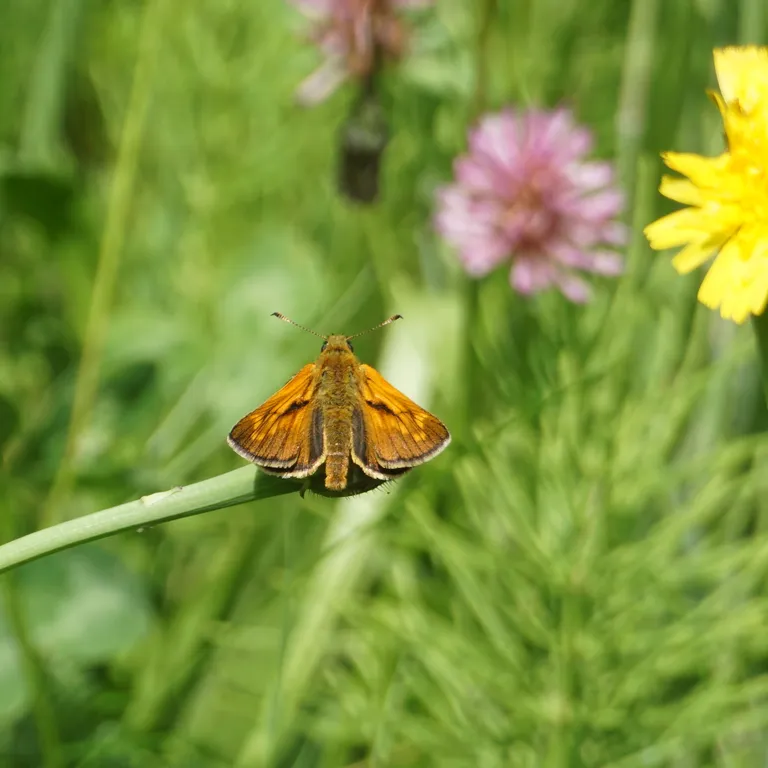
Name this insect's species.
Ochlodes sylvanus (also Ochlodes venata)
